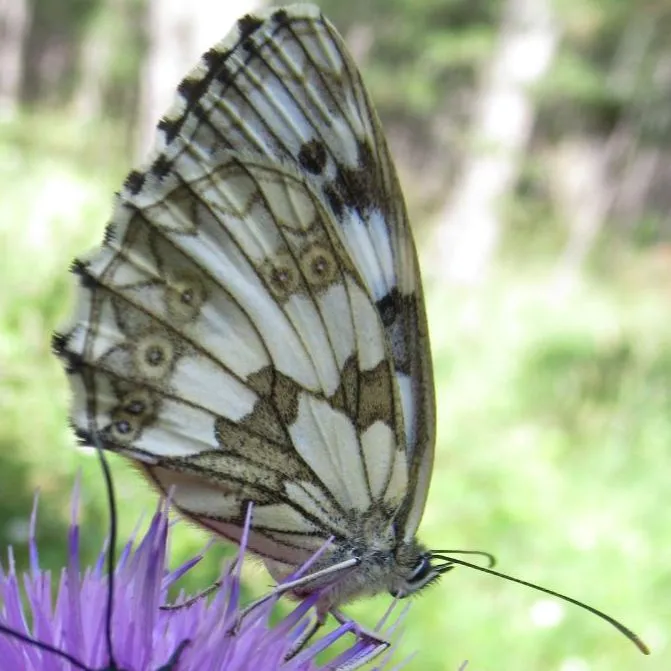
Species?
Melanargia galathea
